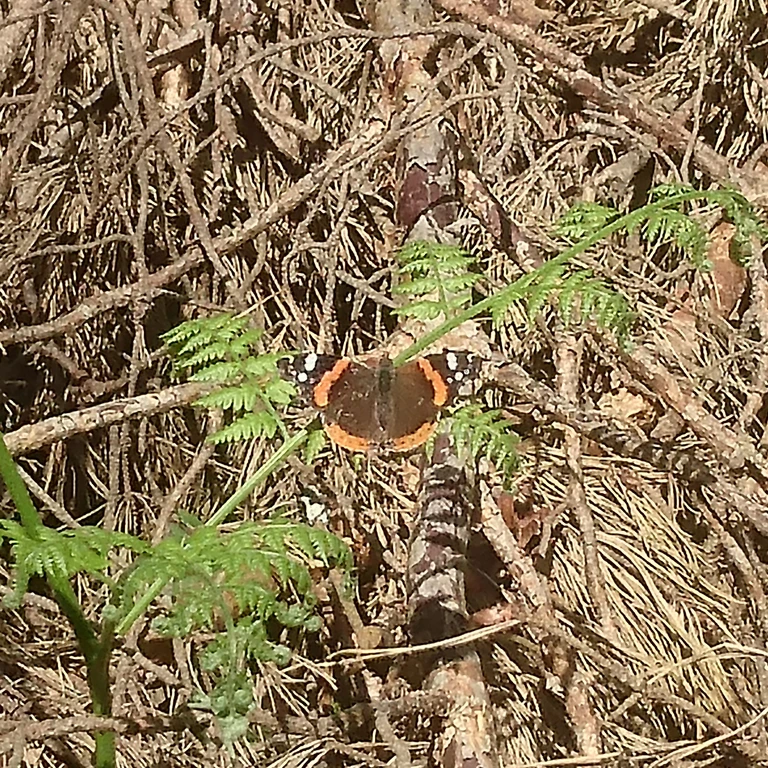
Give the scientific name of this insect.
Vanessa atalanta
